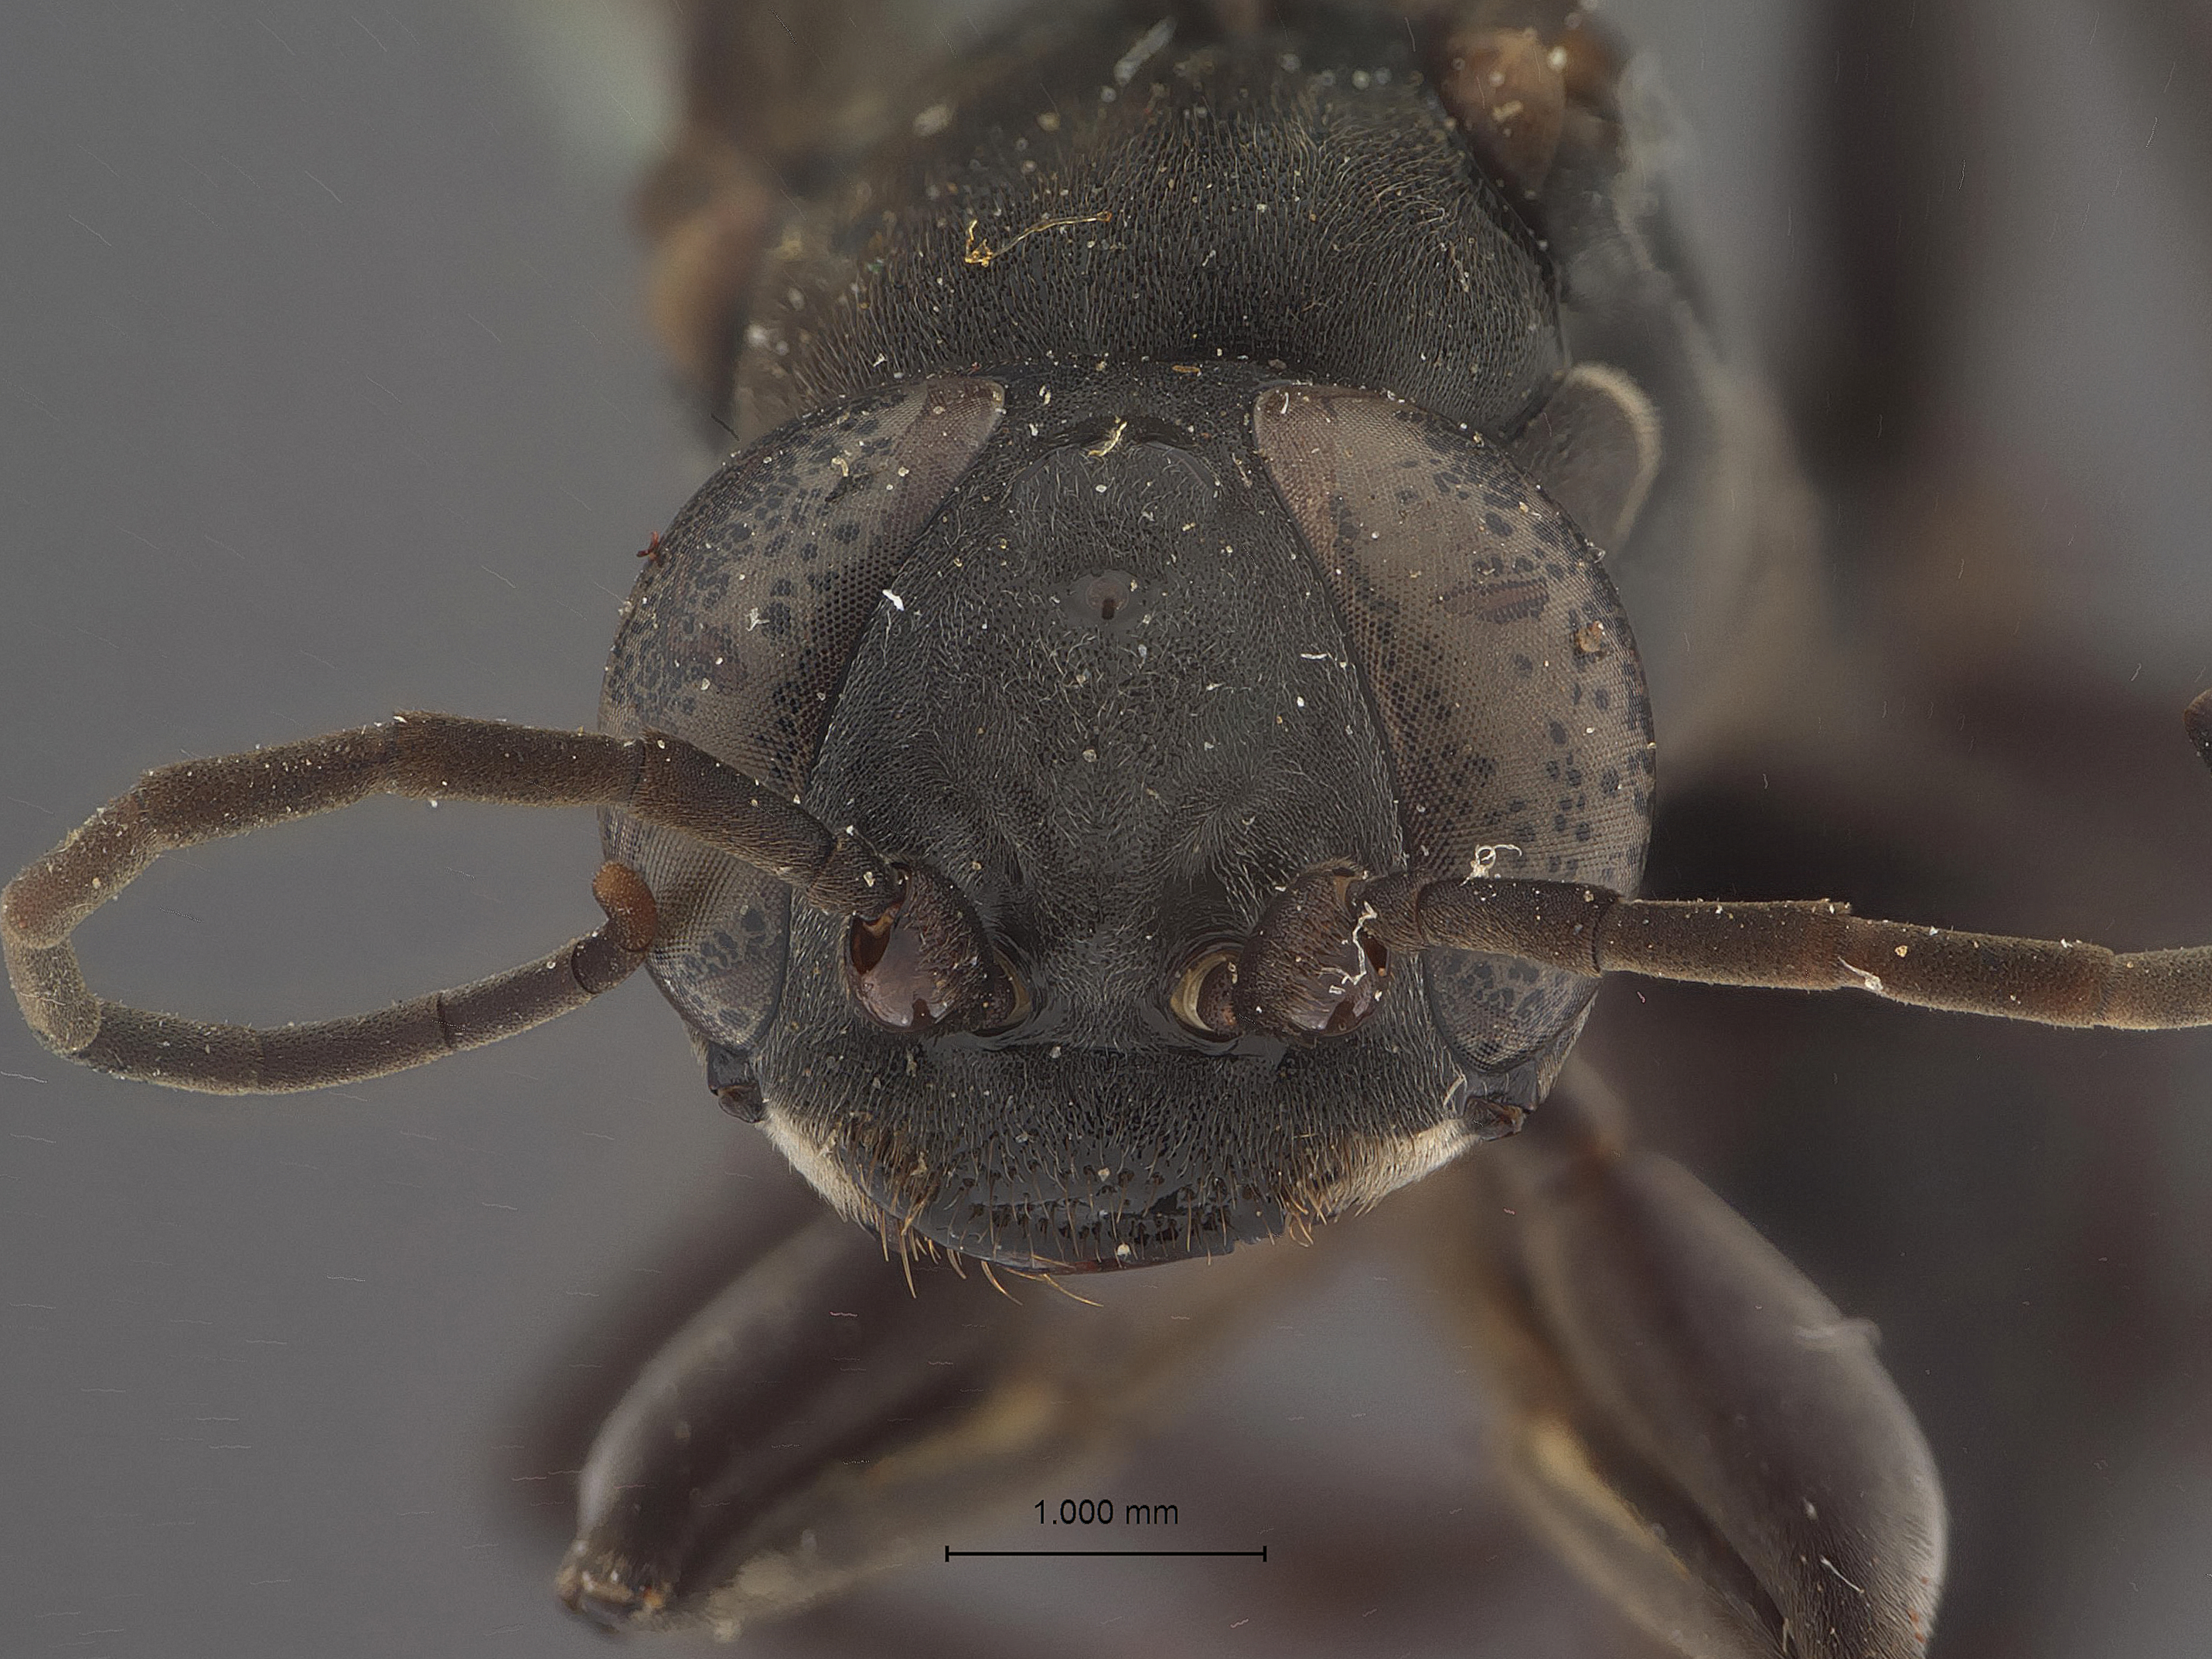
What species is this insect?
Larropsis shappirioi
